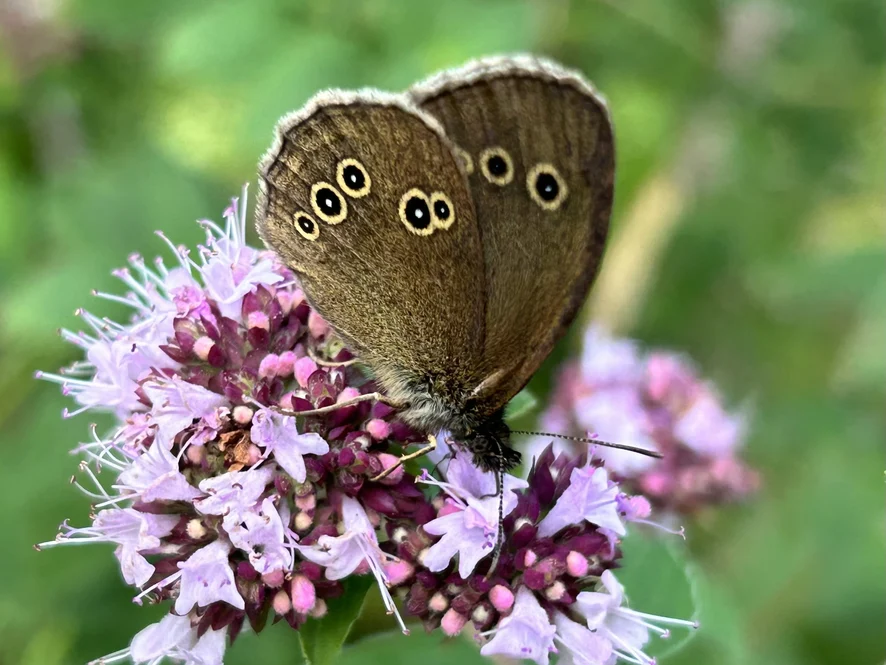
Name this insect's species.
Aphantopus hyperantus
